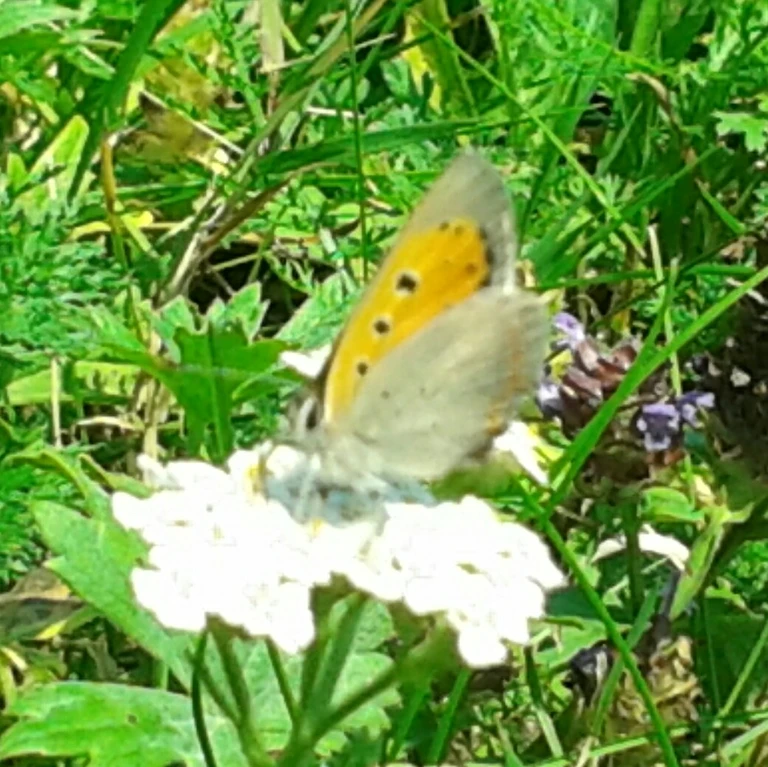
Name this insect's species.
Lycaena phlaeas
